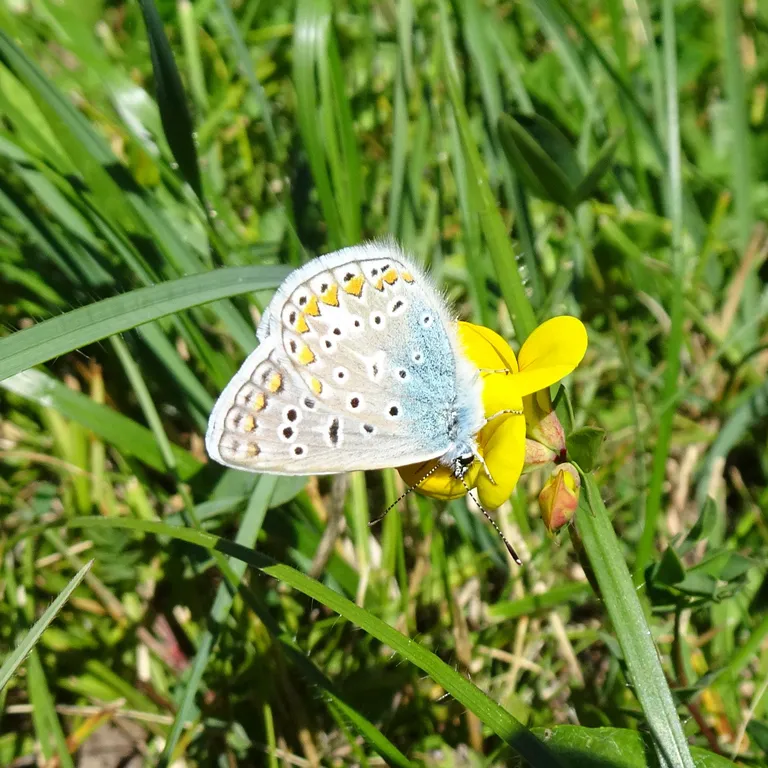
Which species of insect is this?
Polyommatus icarus
